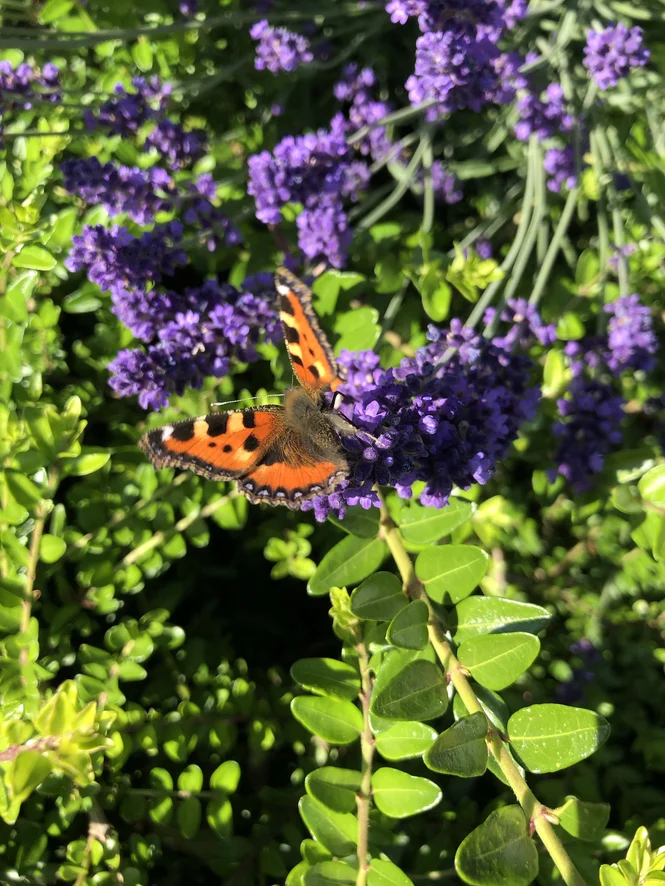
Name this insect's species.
Aglais urticae
